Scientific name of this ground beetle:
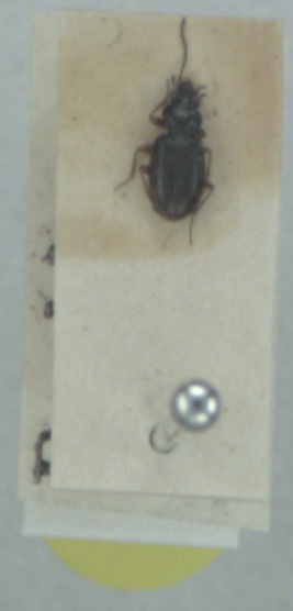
Bembidion clarkei
